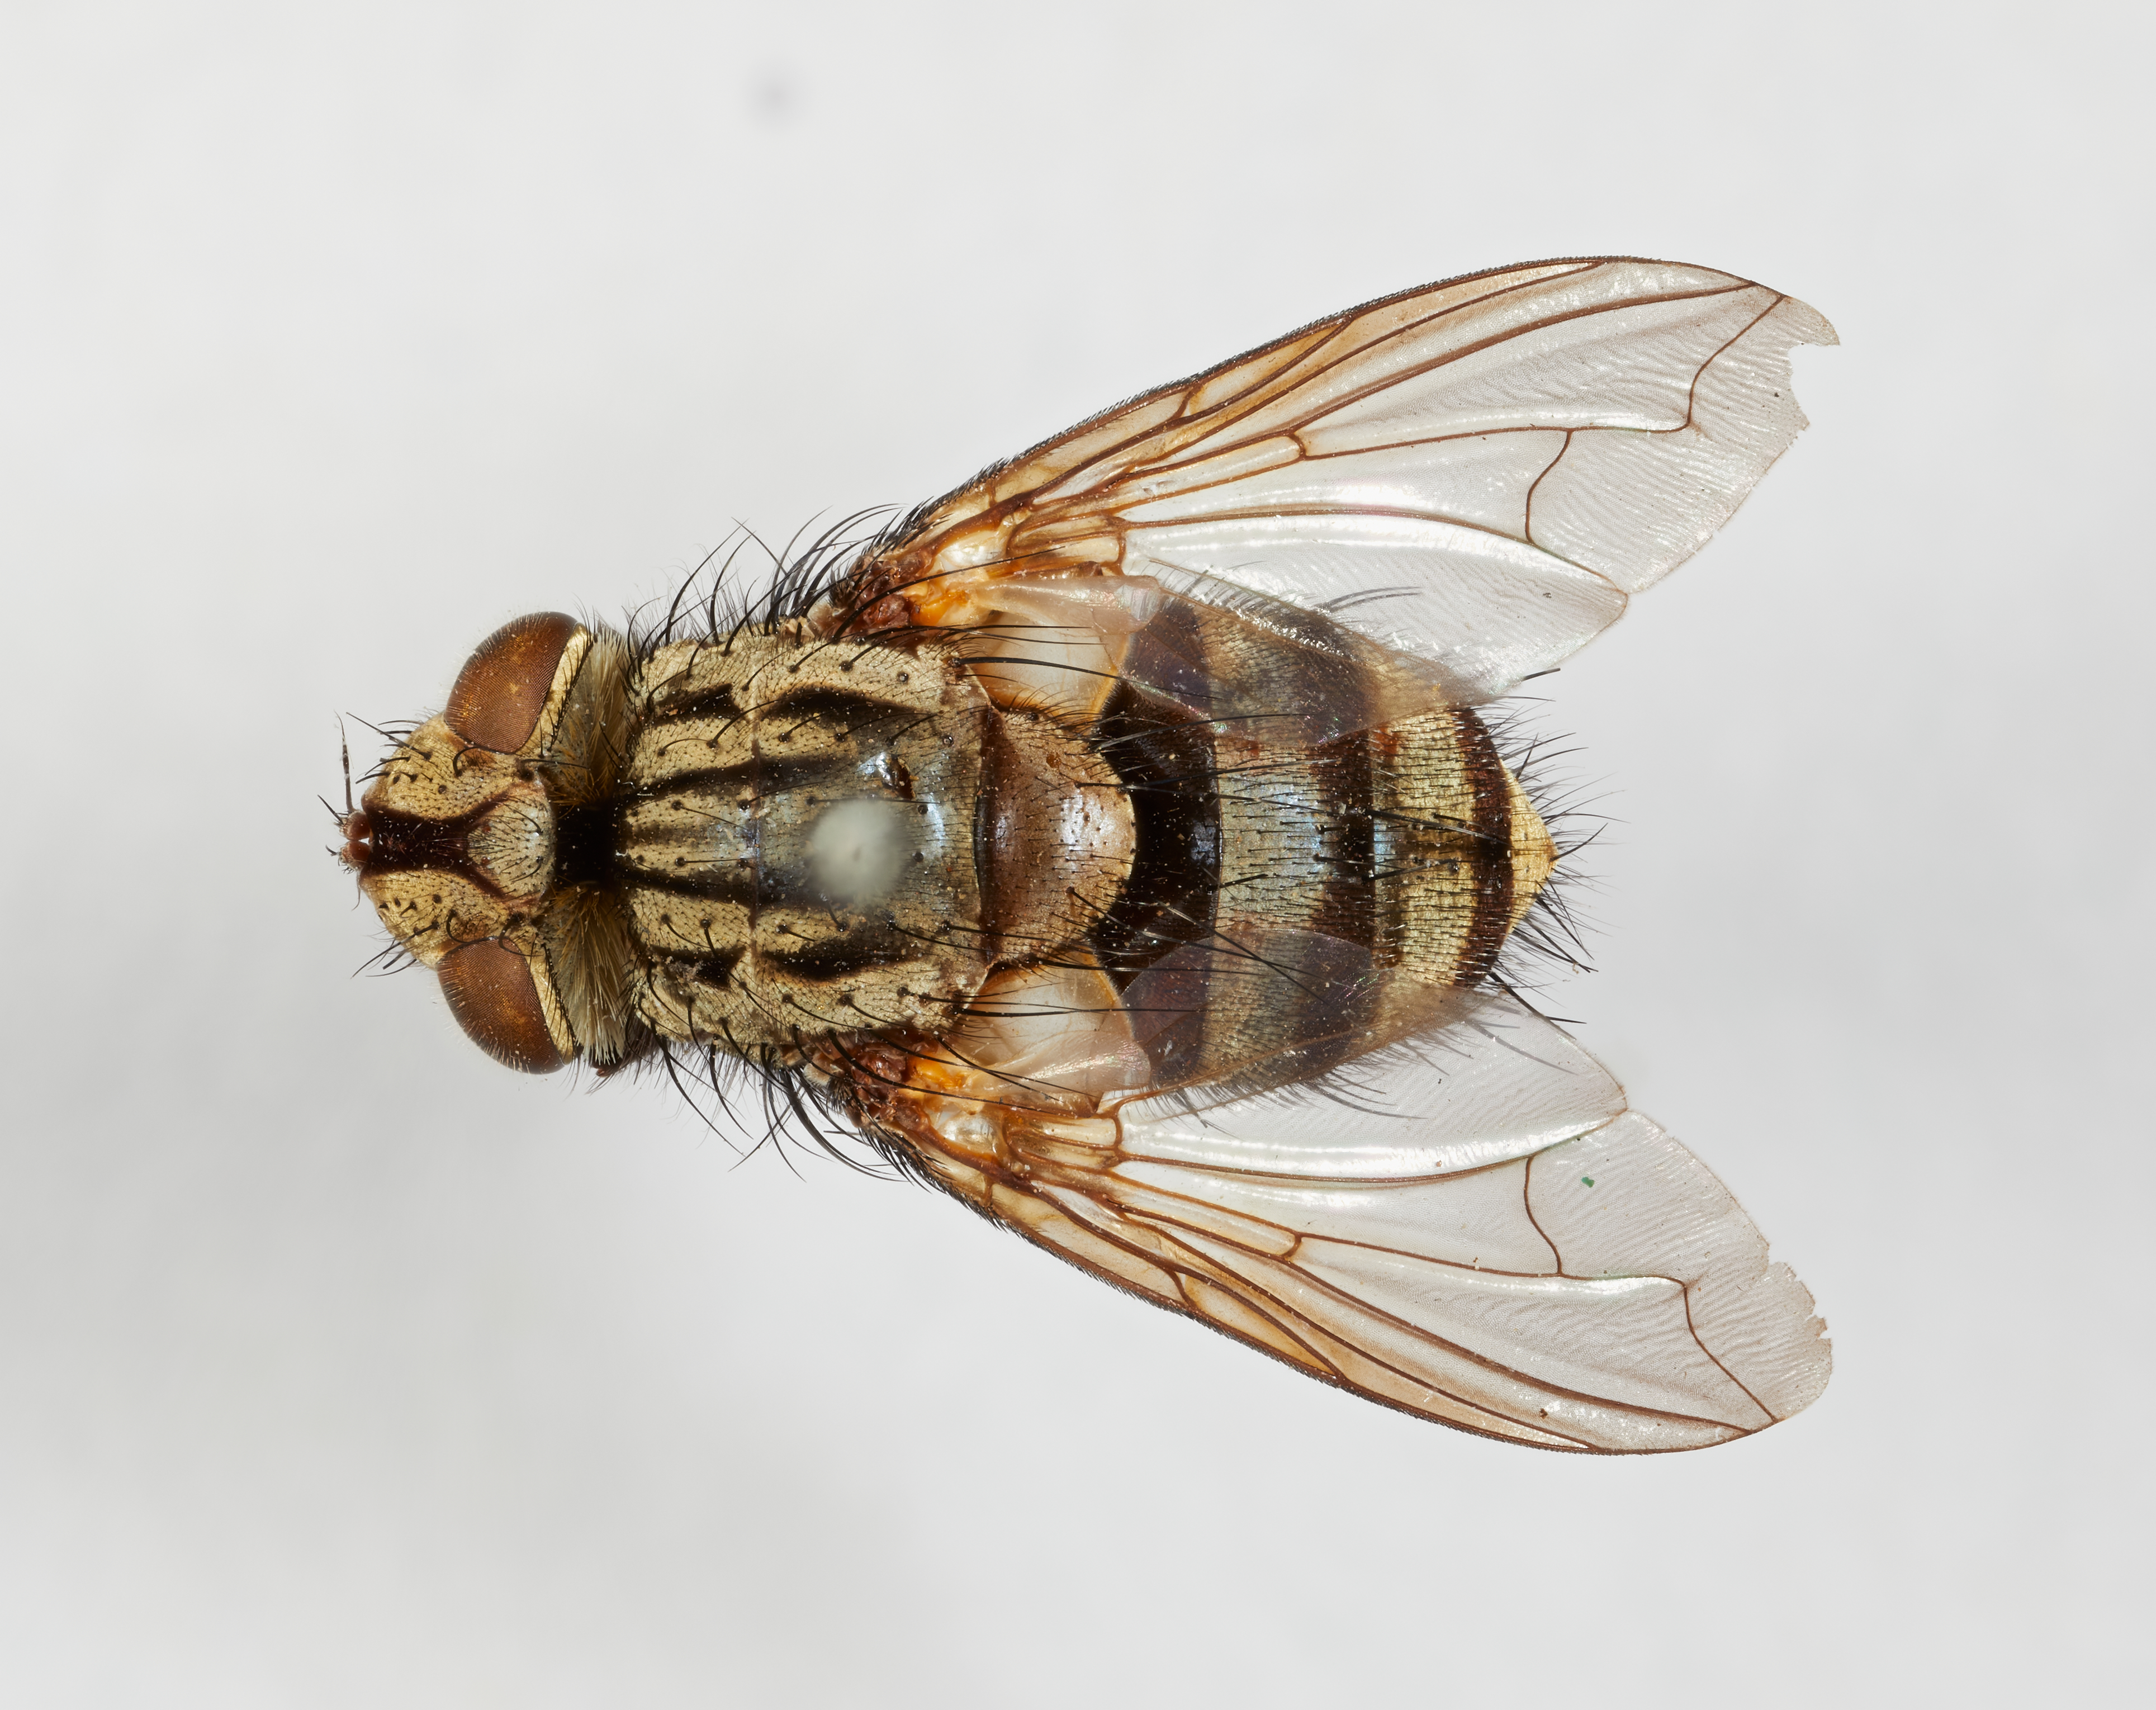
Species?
Botriopsis bakeri
